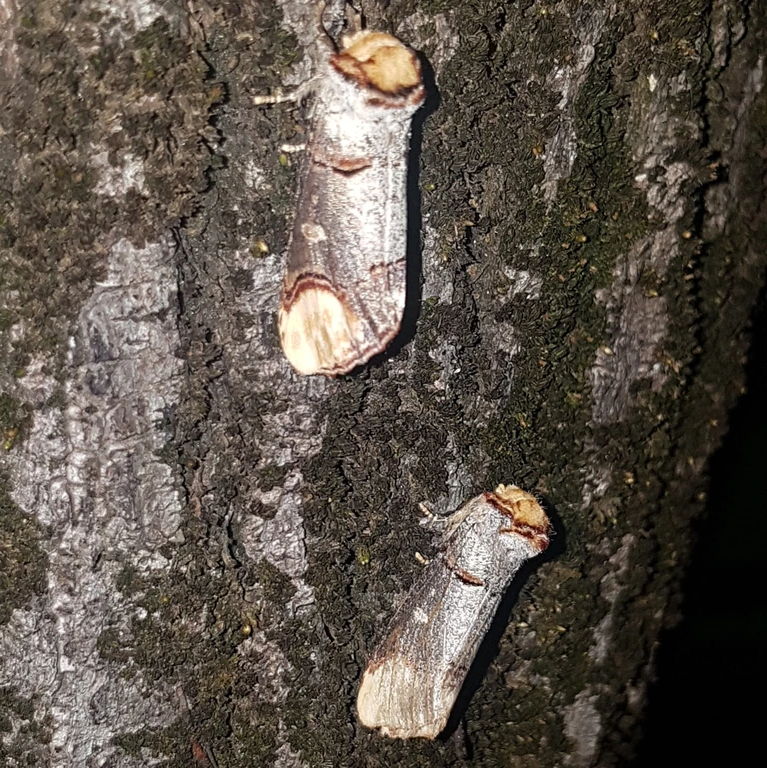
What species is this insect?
Phalera bucephala
